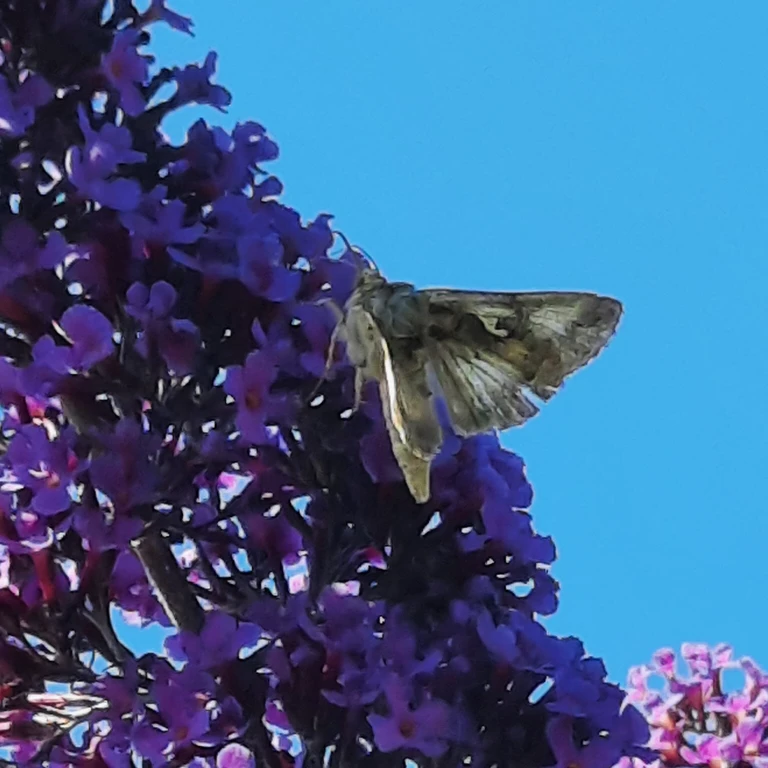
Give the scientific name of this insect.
Autographa gamma
